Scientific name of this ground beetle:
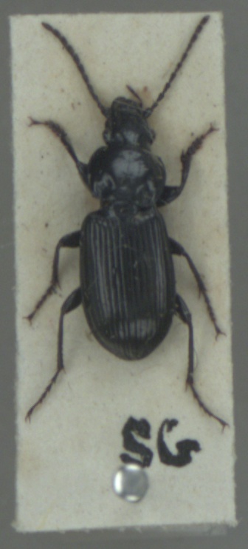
Pterostichus nigrita
